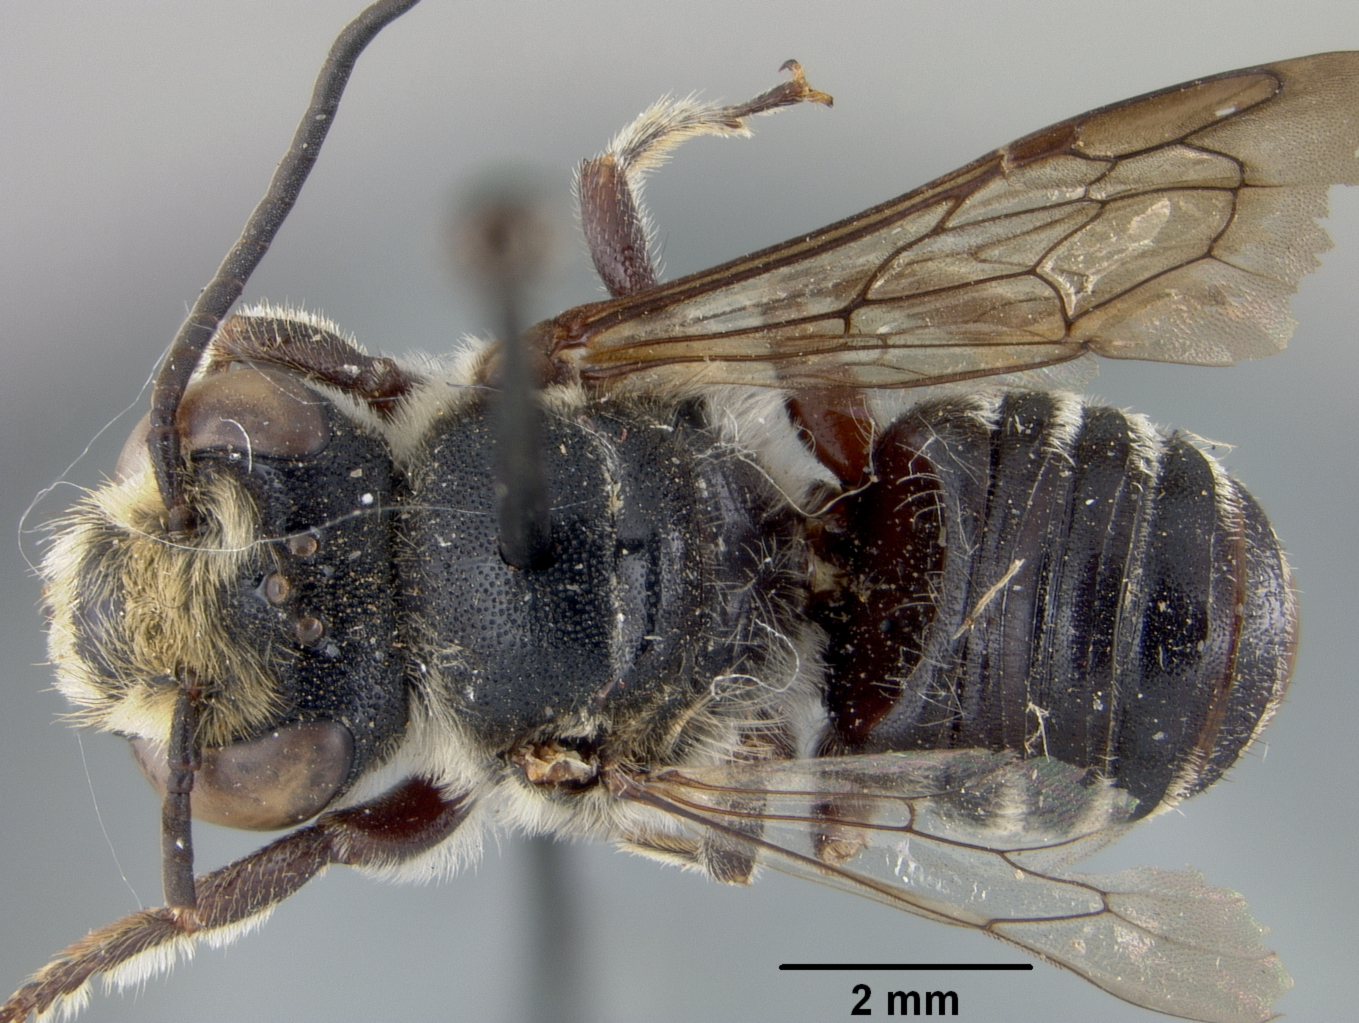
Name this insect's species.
Megachile sejuncta
